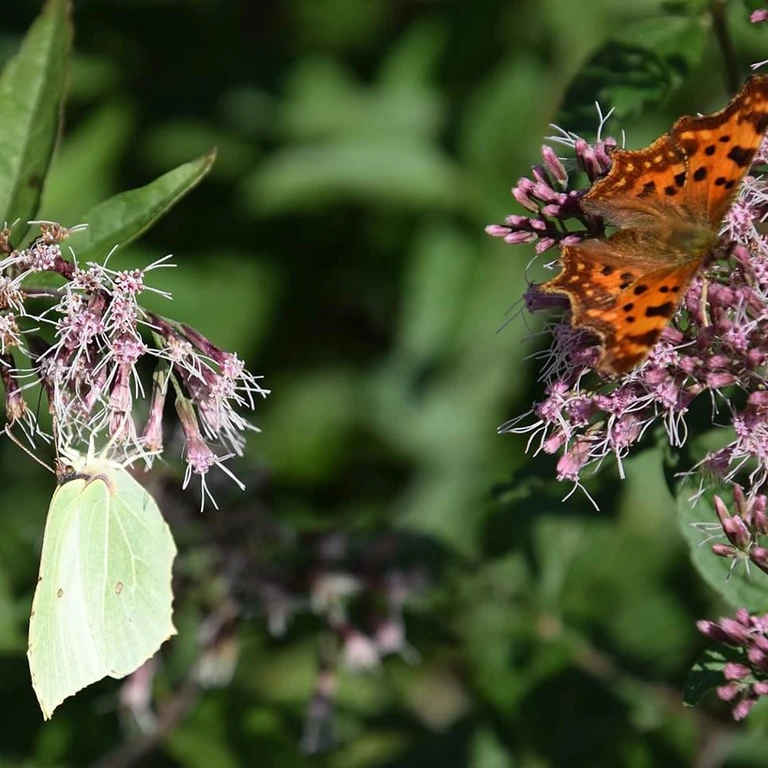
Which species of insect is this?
Polygonia c-album
